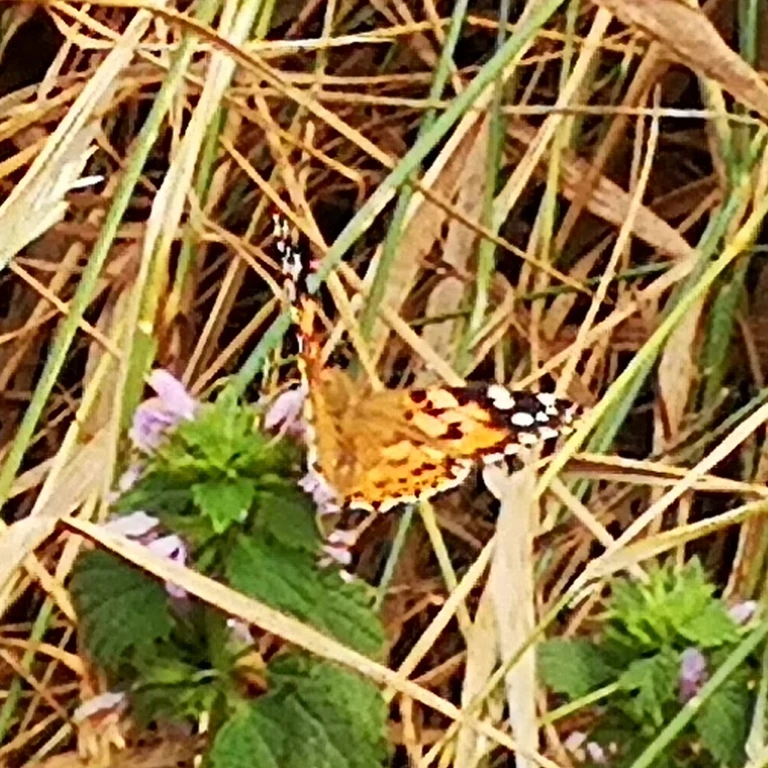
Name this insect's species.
Vanessa cardui
